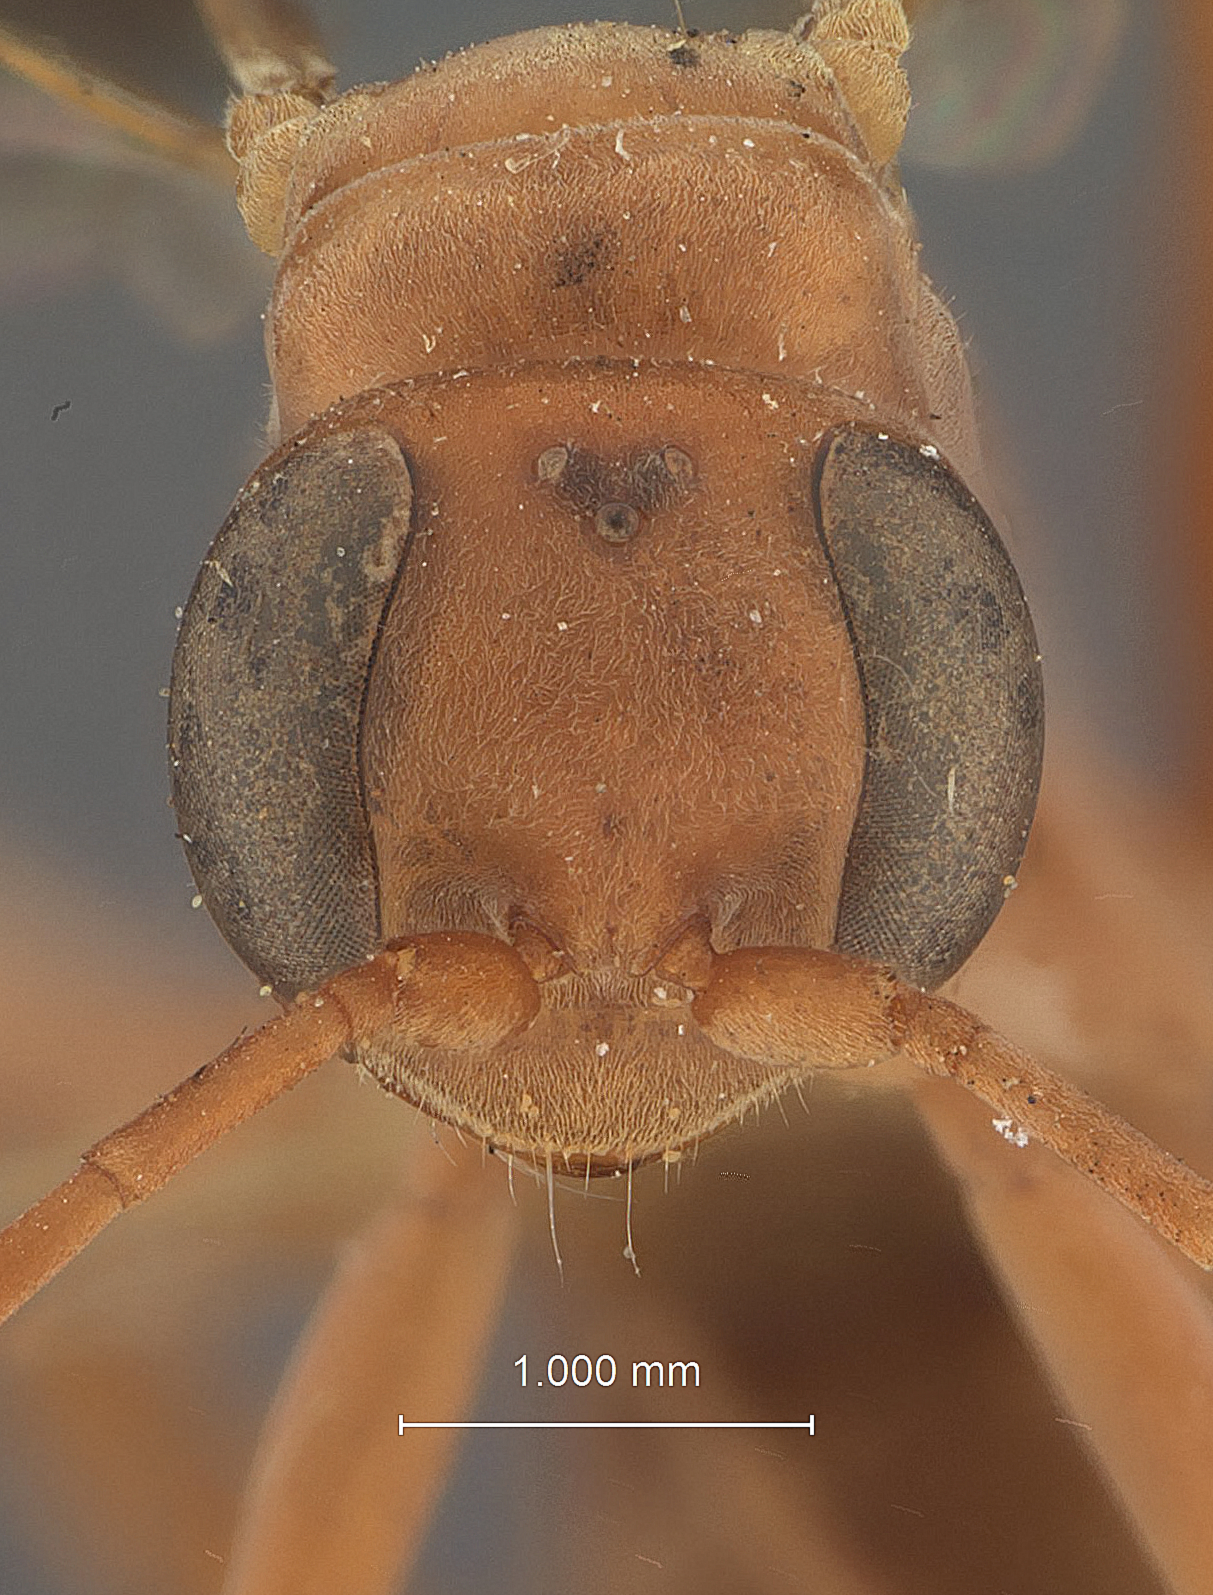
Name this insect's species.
Agenia blaisdelli
